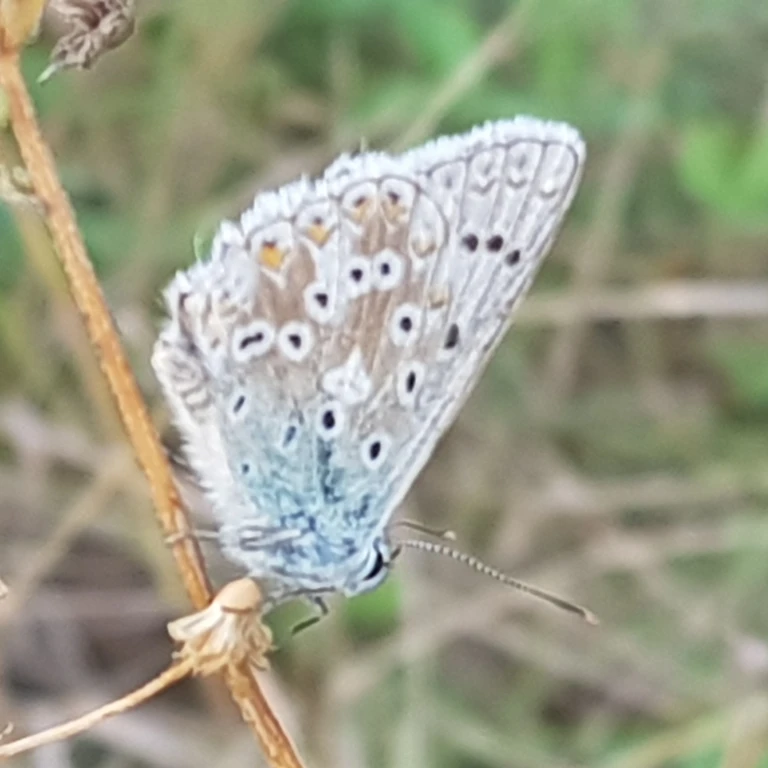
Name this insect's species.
Lysandra coridon
